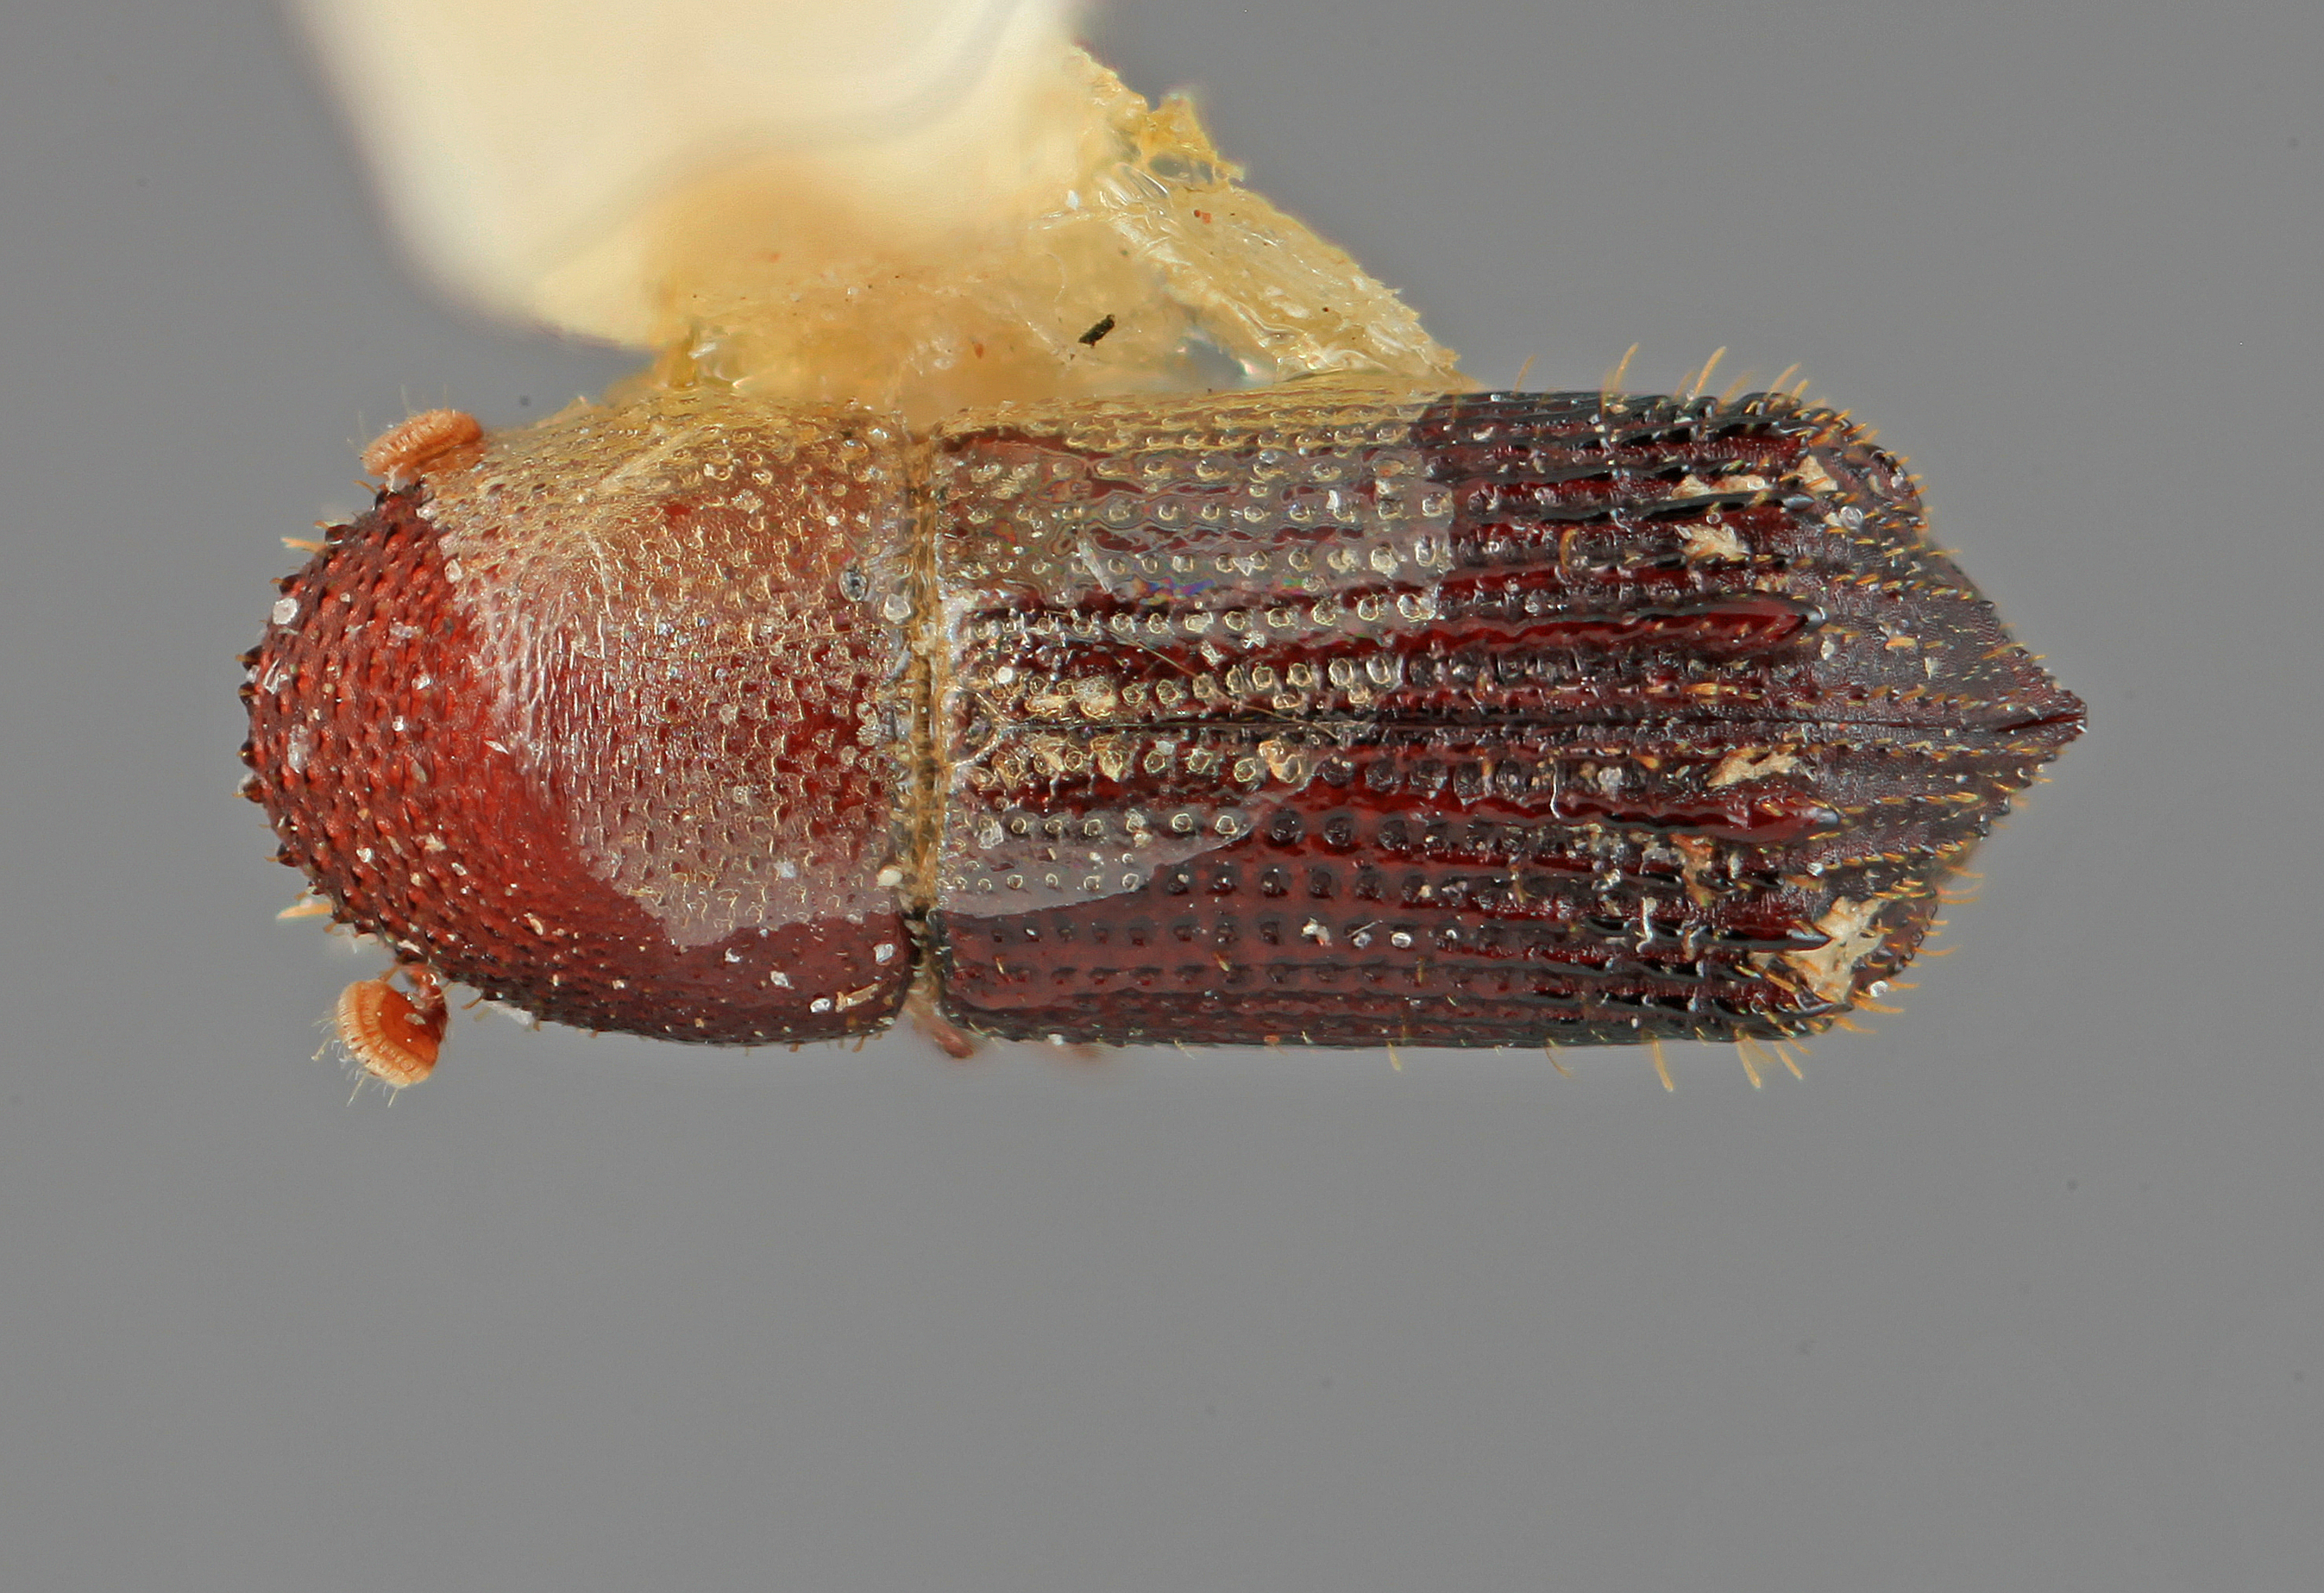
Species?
Hylocurus woytkowskii
